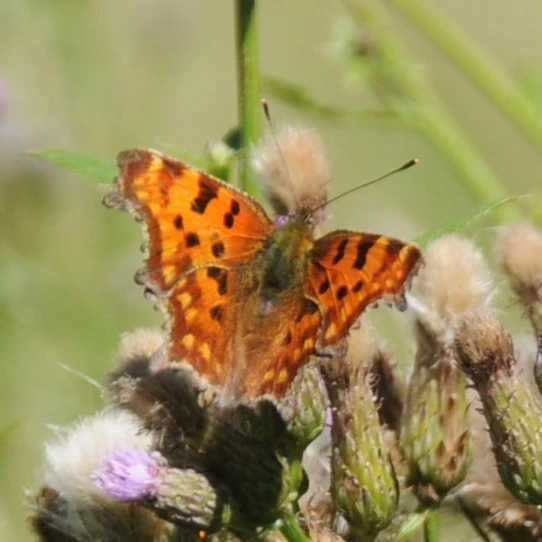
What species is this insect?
Polygonia c-album
